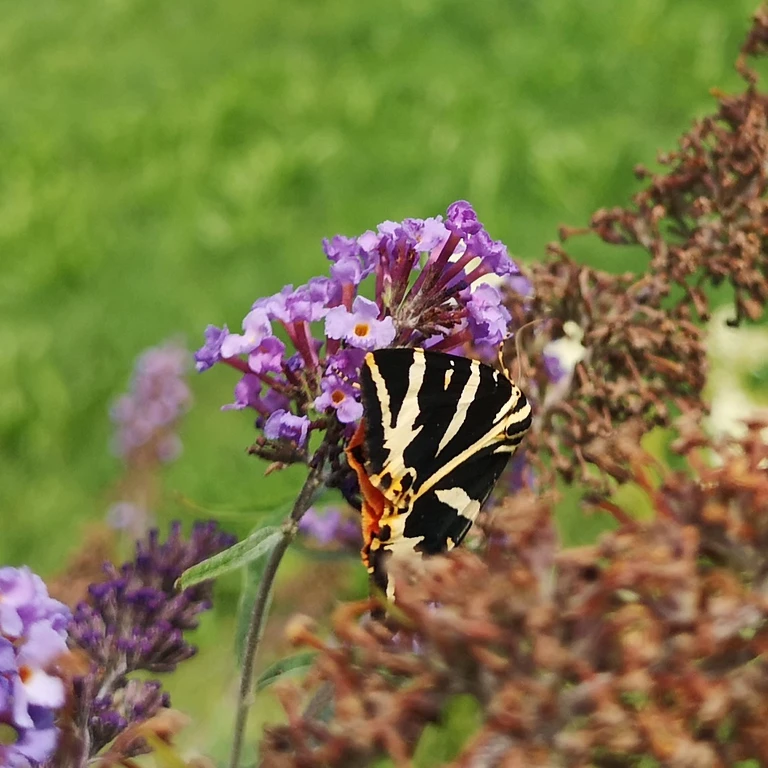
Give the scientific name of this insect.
Euplagia quadripunctaria
